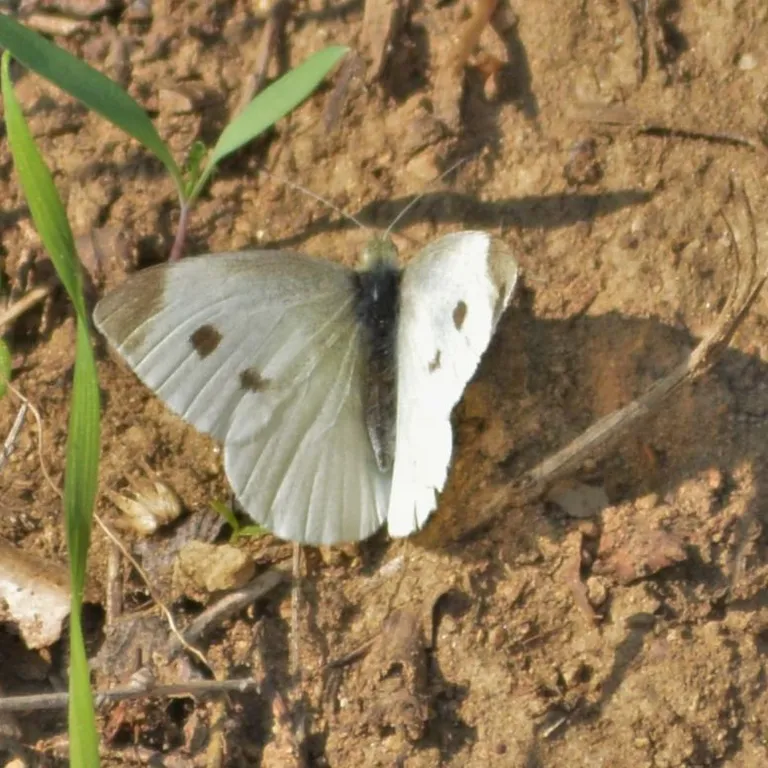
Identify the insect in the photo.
Pieris rapae
